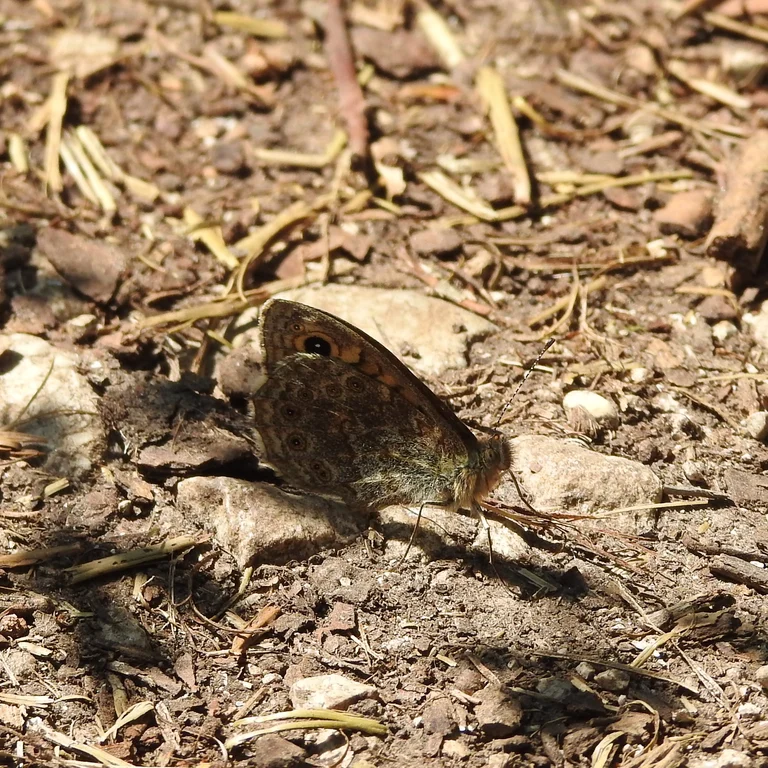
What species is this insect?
Lasiommata megera (also Pararge megera)
